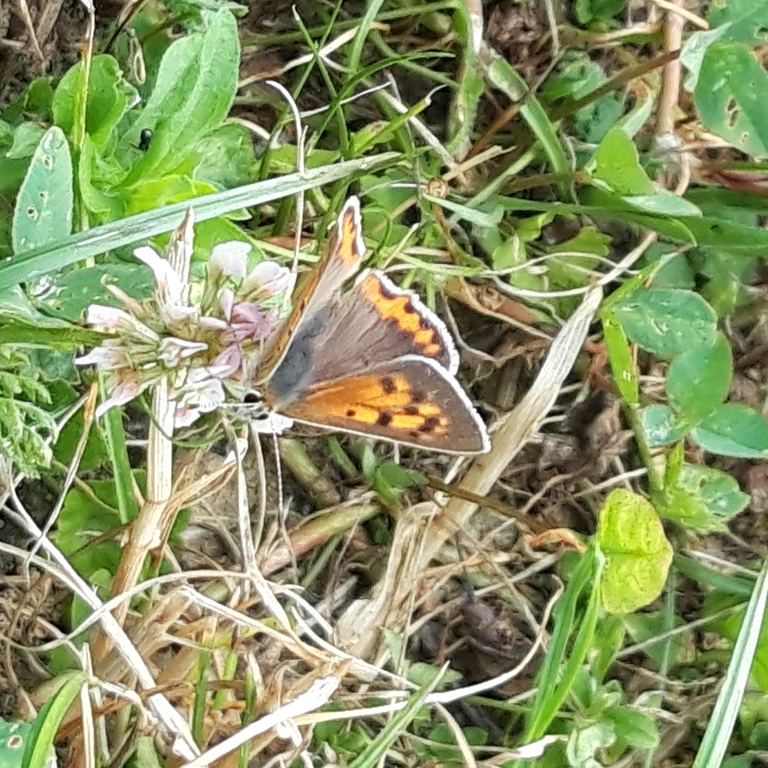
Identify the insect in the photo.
Lycaena phlaeas
